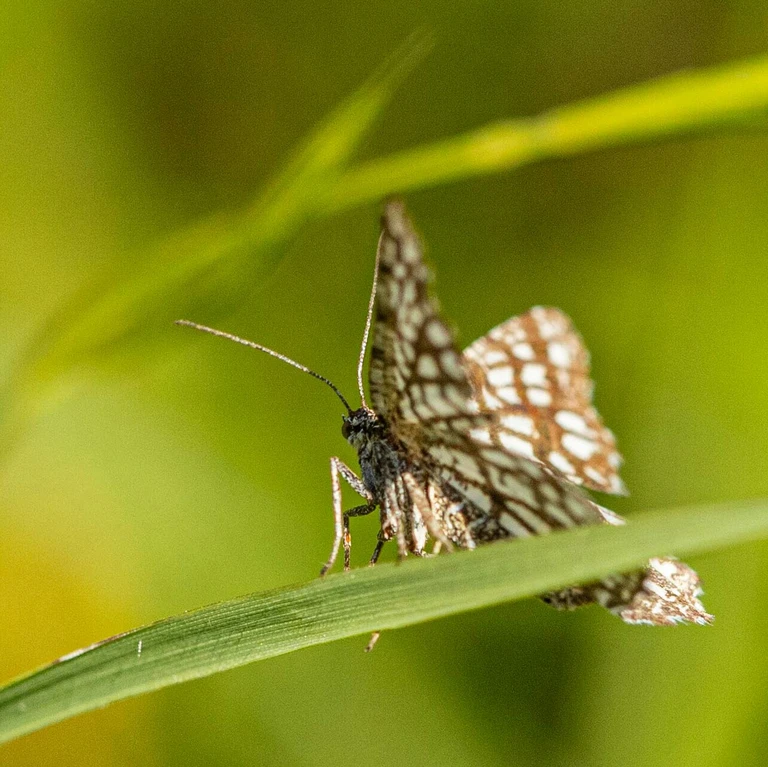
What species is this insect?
Chiasmia clathrata
